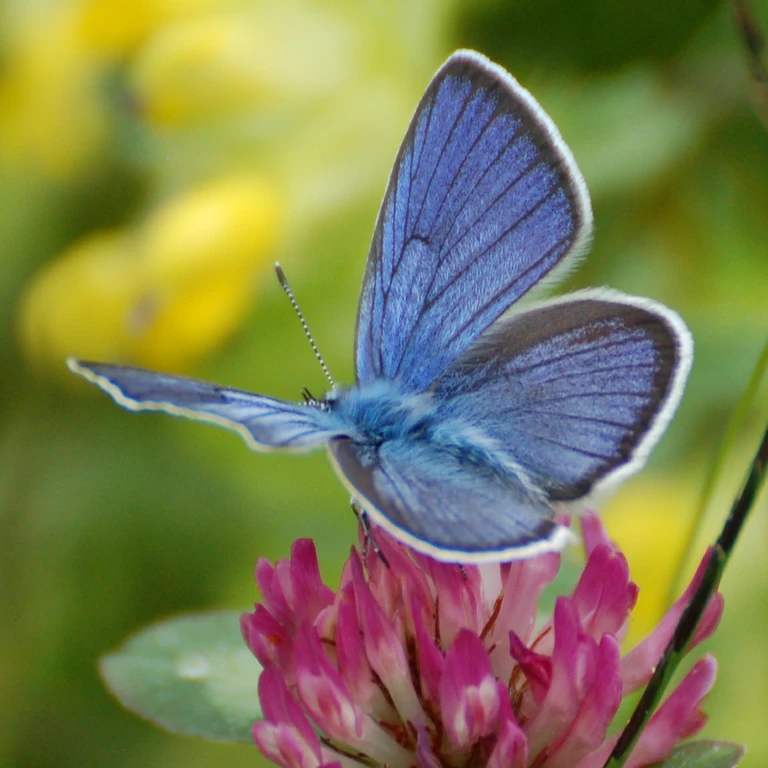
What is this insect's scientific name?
Cyaniris semiargus
